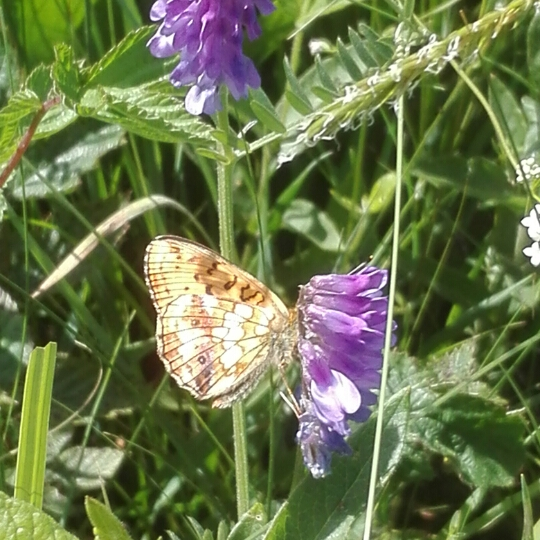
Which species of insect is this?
Brenthis ino
